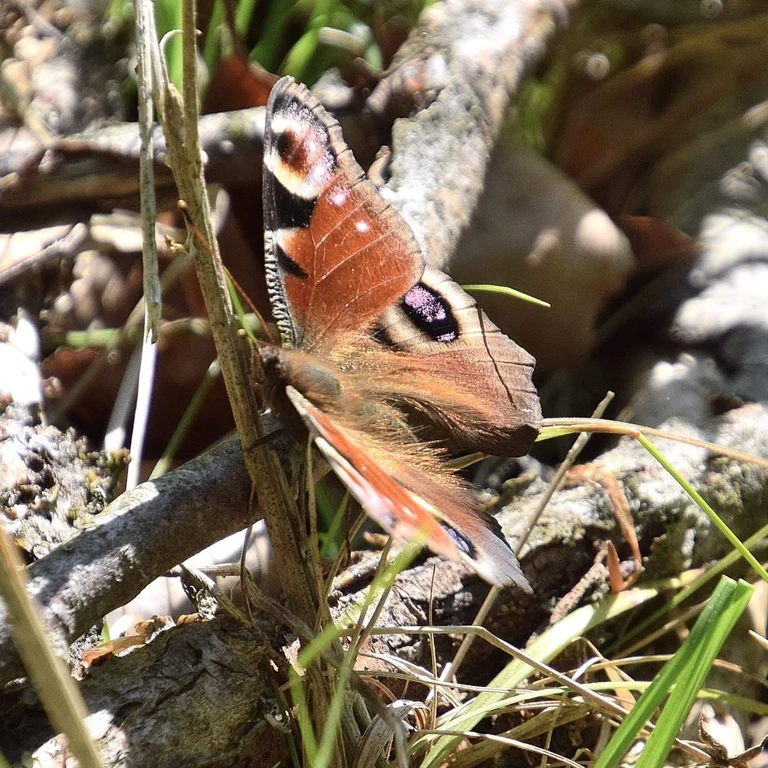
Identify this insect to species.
Aglais io
